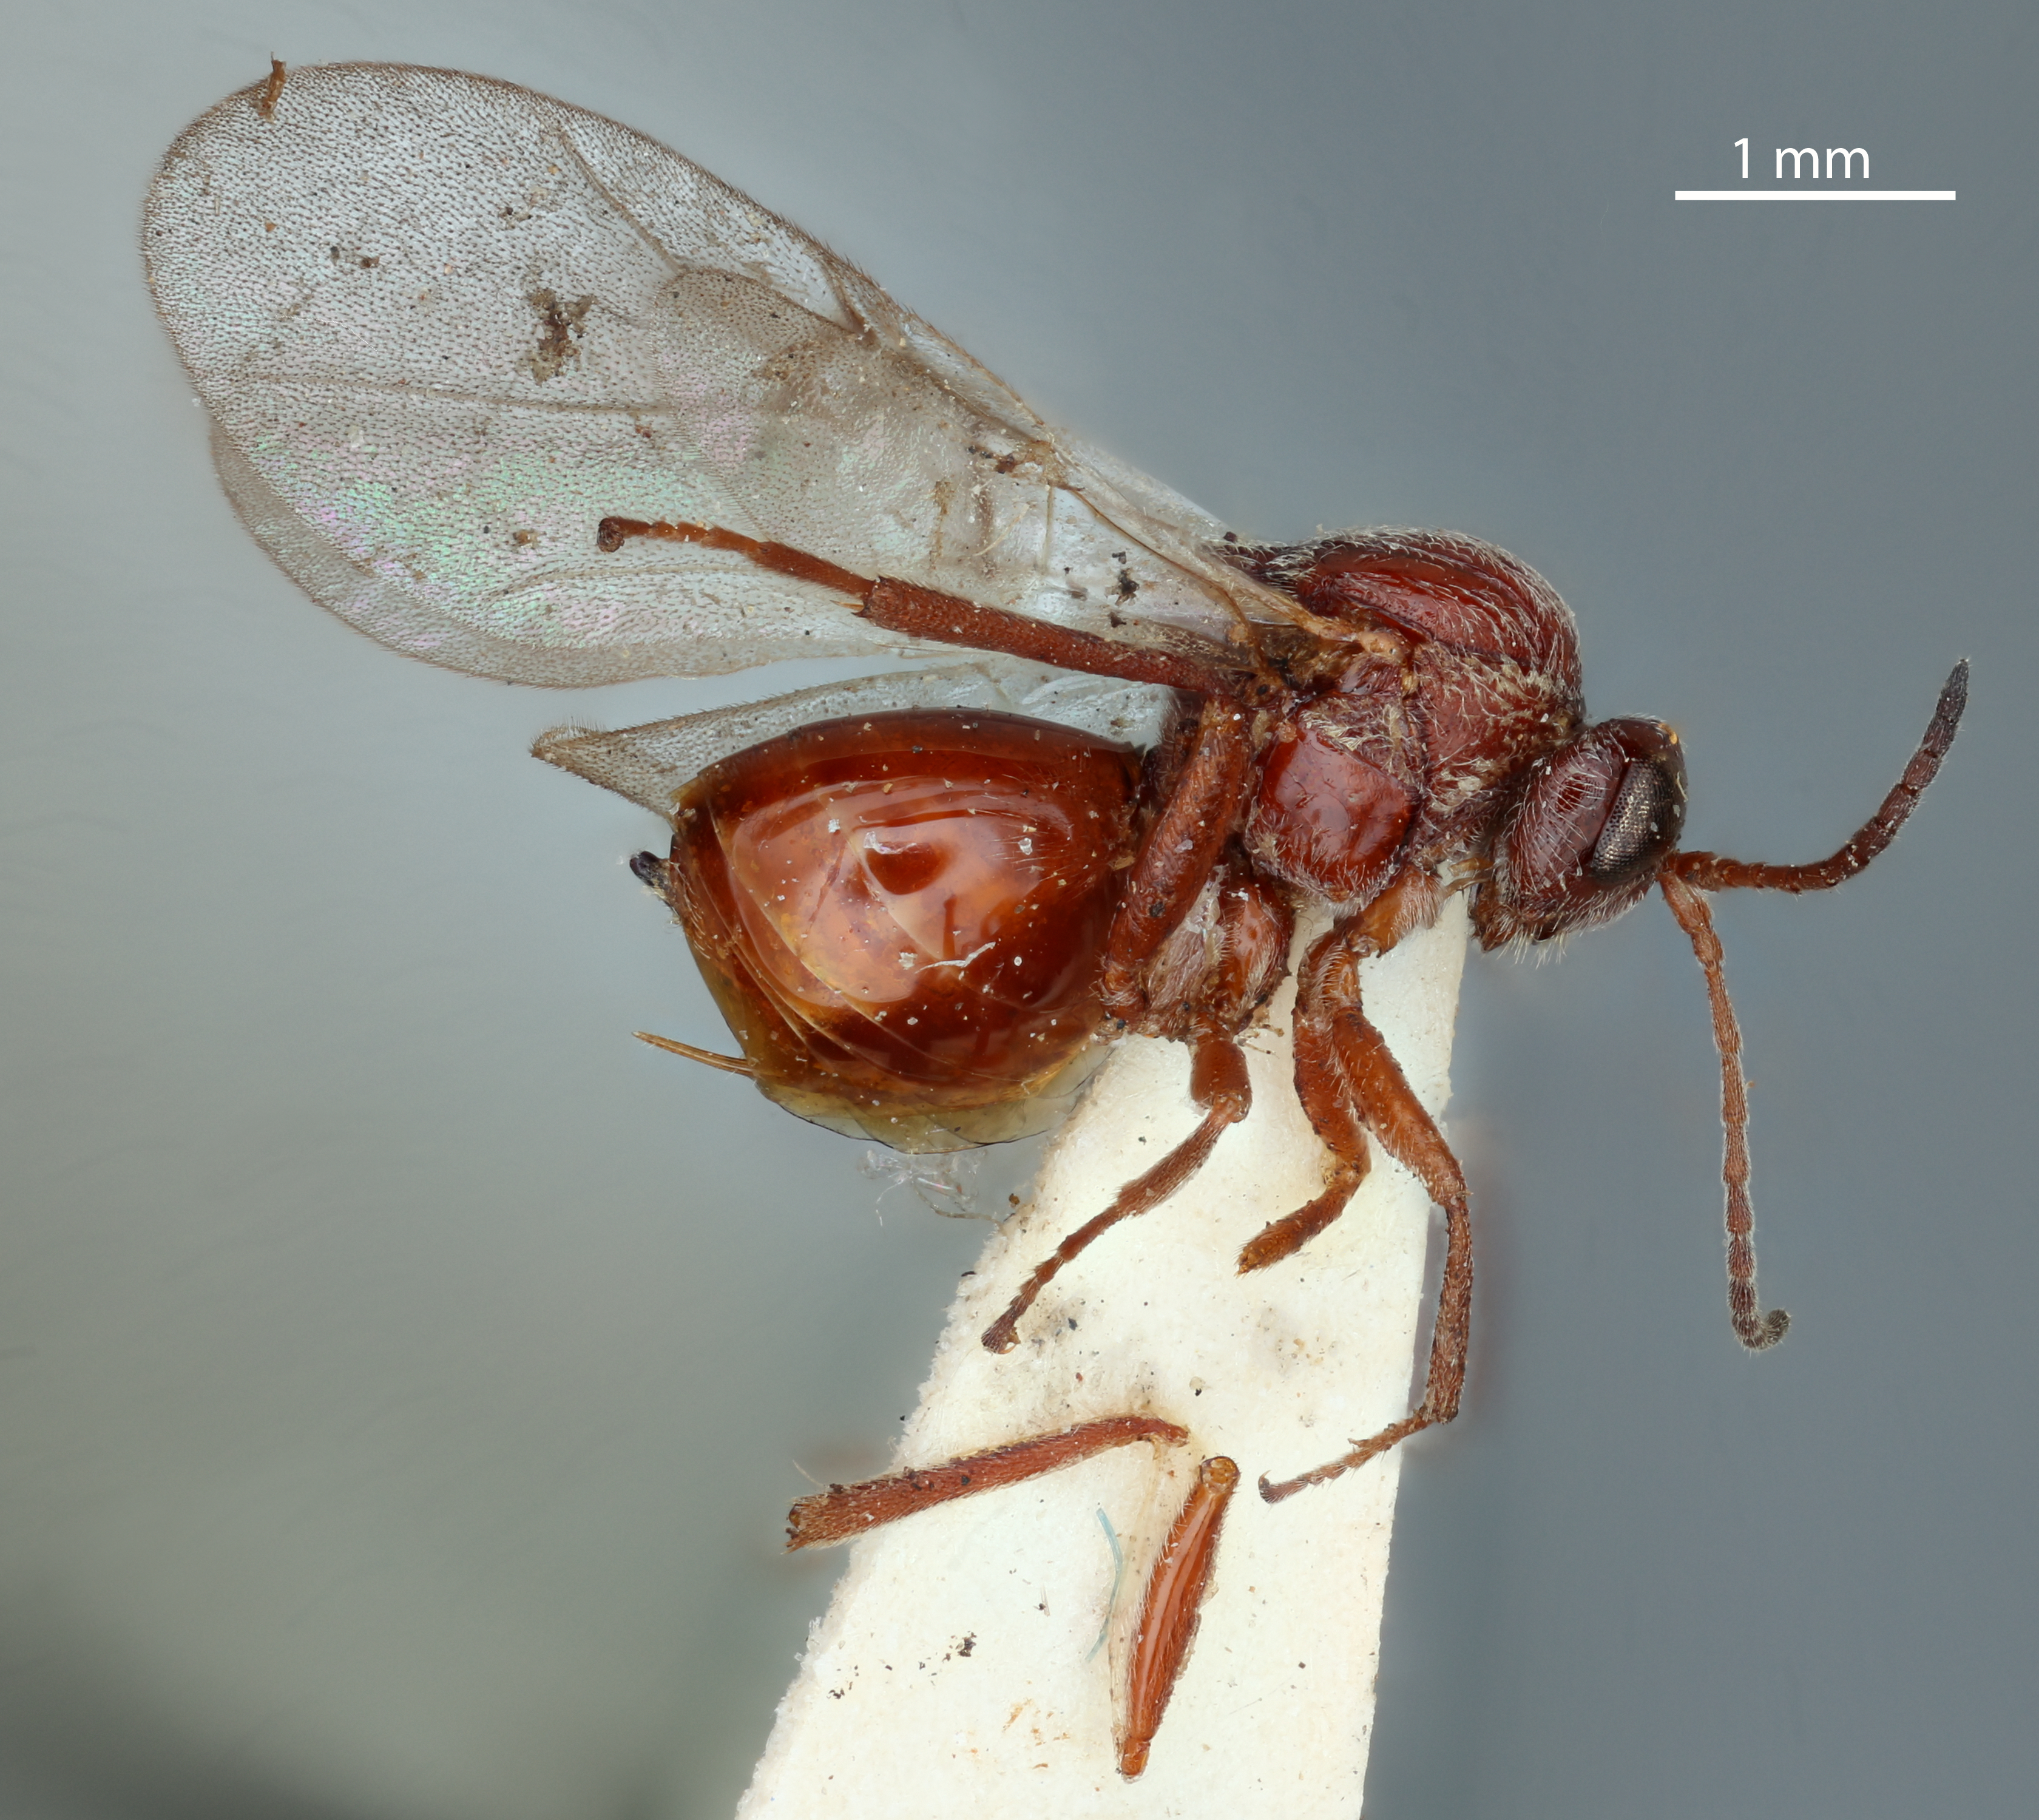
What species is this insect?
Andricus vernus
